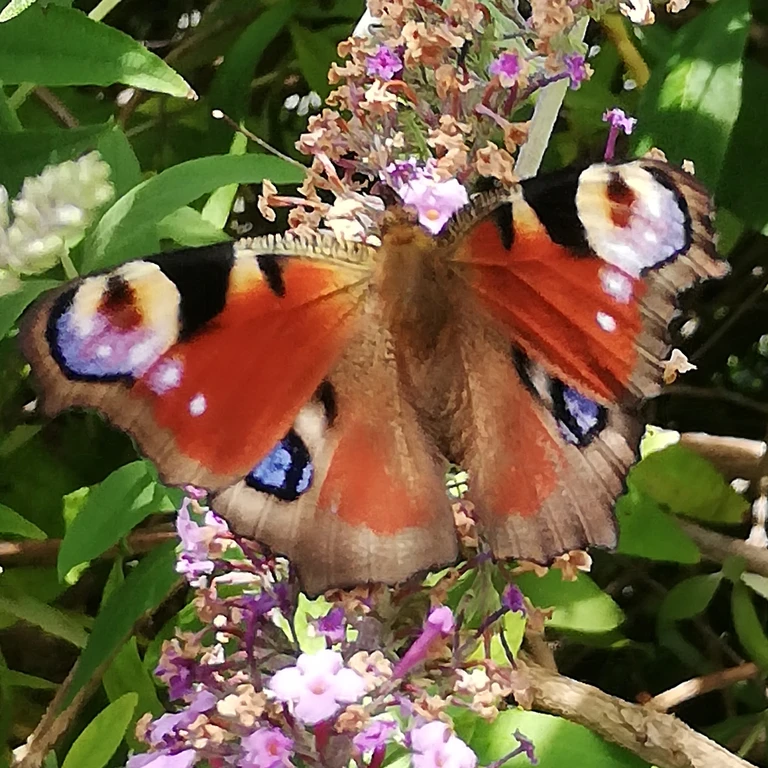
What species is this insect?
Aglais io
